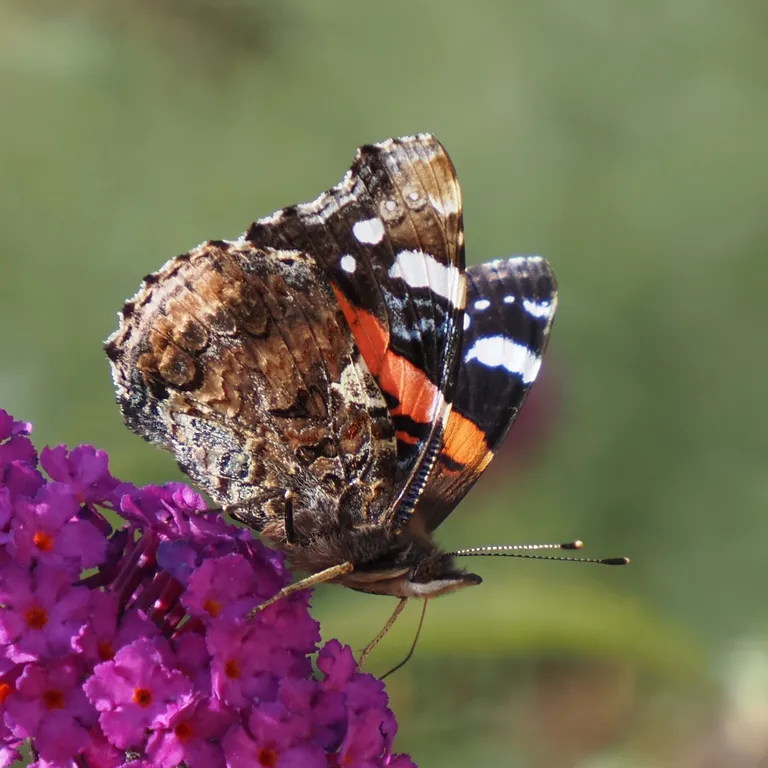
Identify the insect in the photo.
Vanessa atalanta
